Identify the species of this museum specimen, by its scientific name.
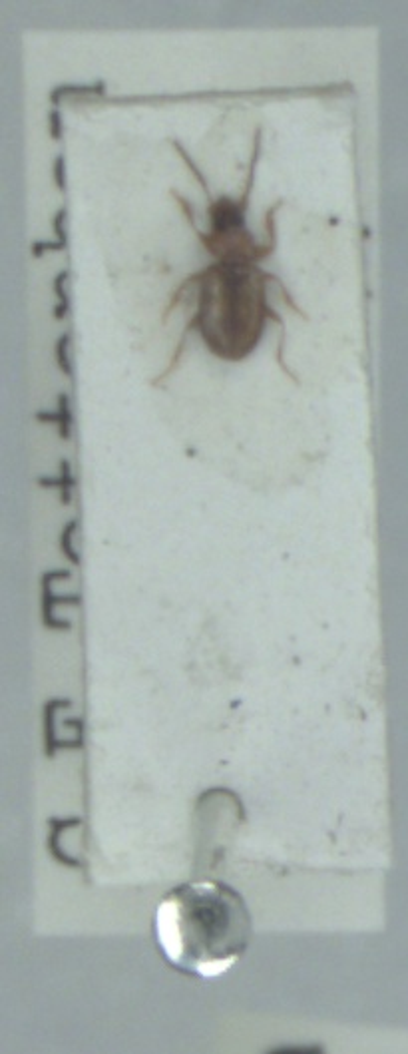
Tachys micros
